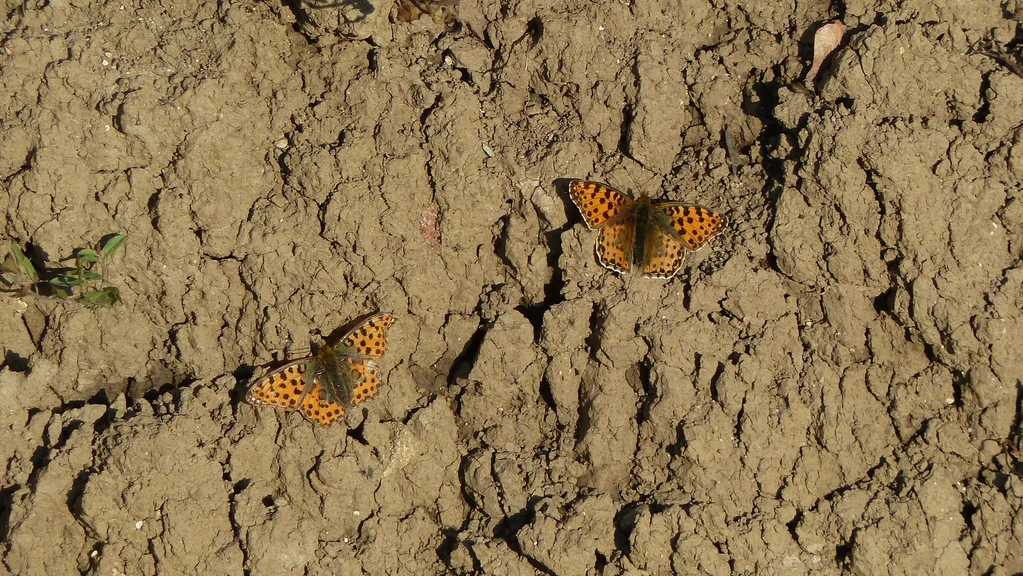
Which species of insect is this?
Issoria lathonia
